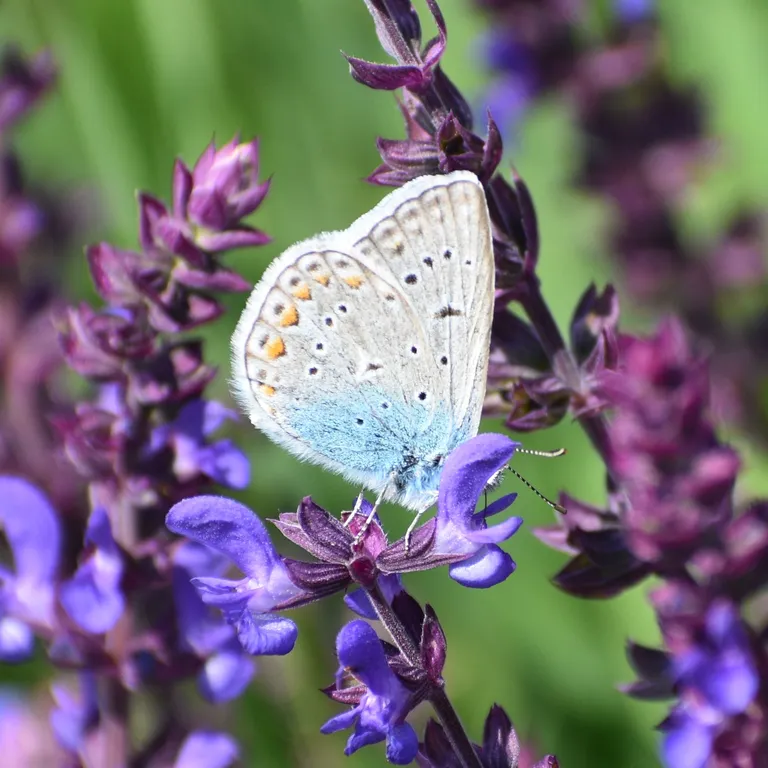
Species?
Polyommatus icarus
